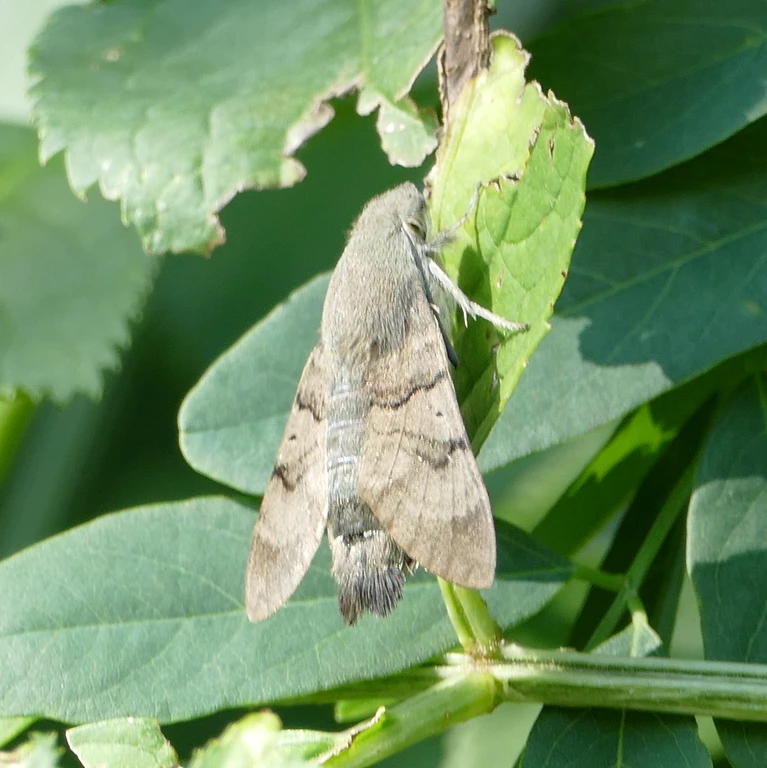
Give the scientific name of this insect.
Macroglossum stellatarum
